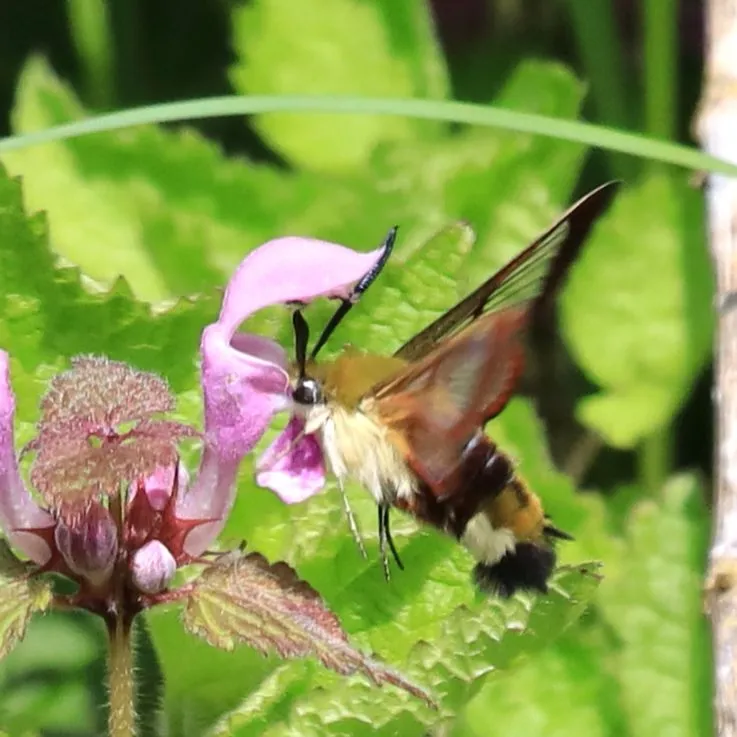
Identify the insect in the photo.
Hemaris fuciformis
